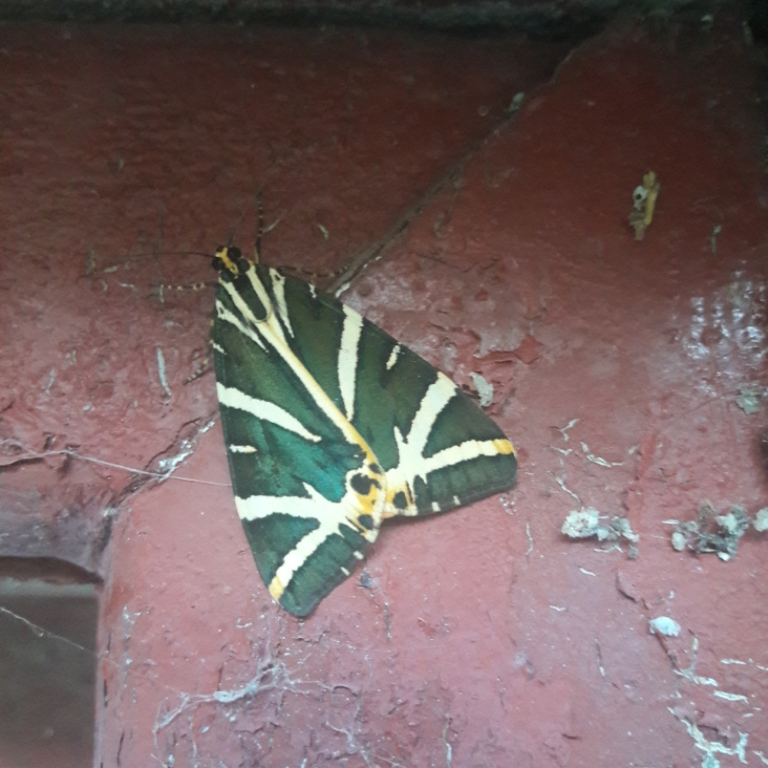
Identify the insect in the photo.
Euplagia quadripunctaria
